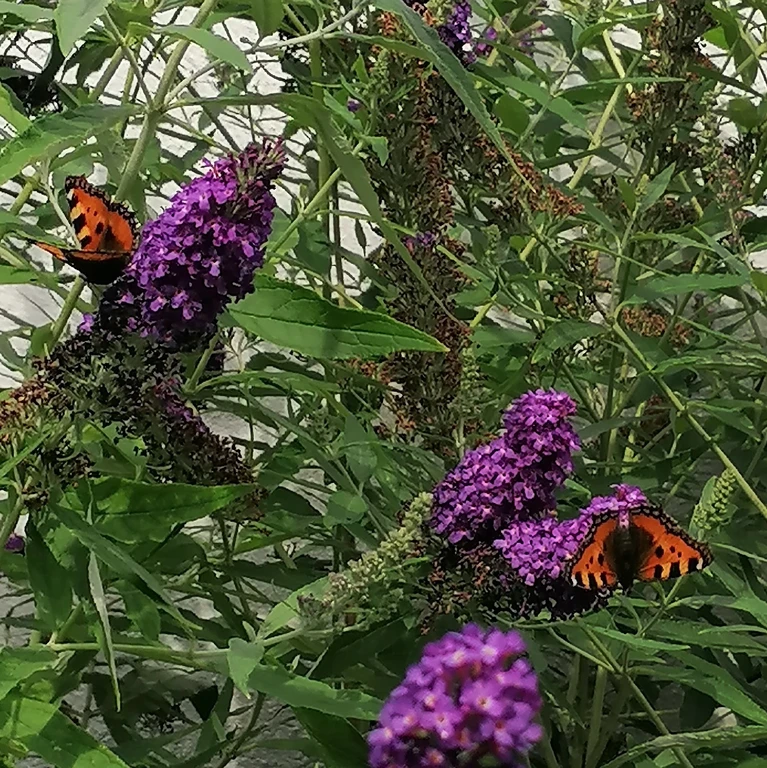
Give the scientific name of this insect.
Aglais urticae
